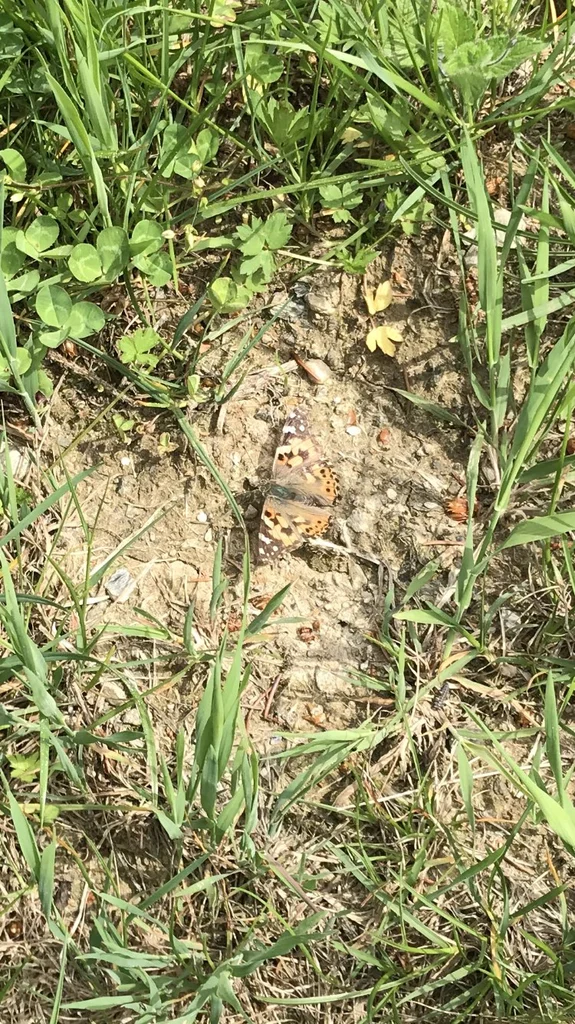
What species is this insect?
Vanessa cardui
